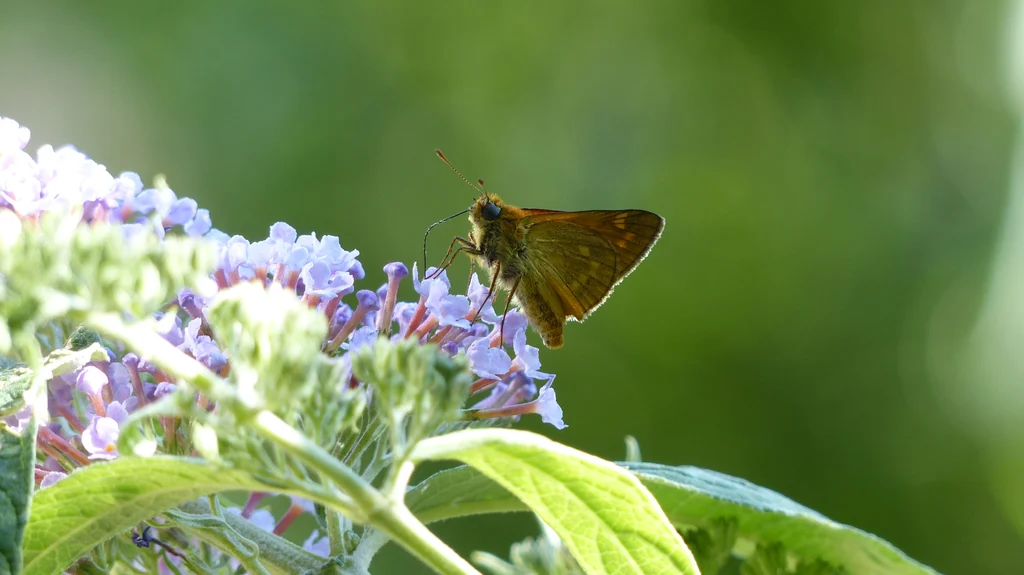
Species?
Ochlodes sylvanus (also Ochlodes venata)
